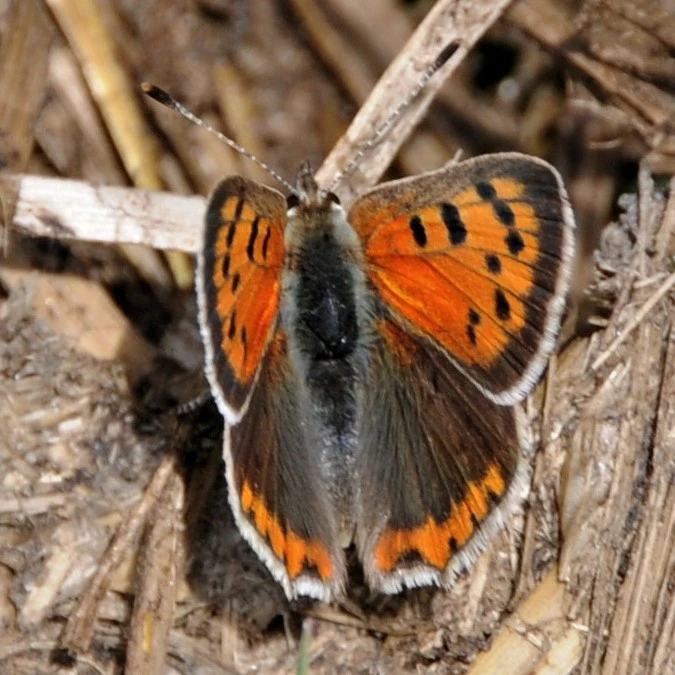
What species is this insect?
Lycaena phlaeas
